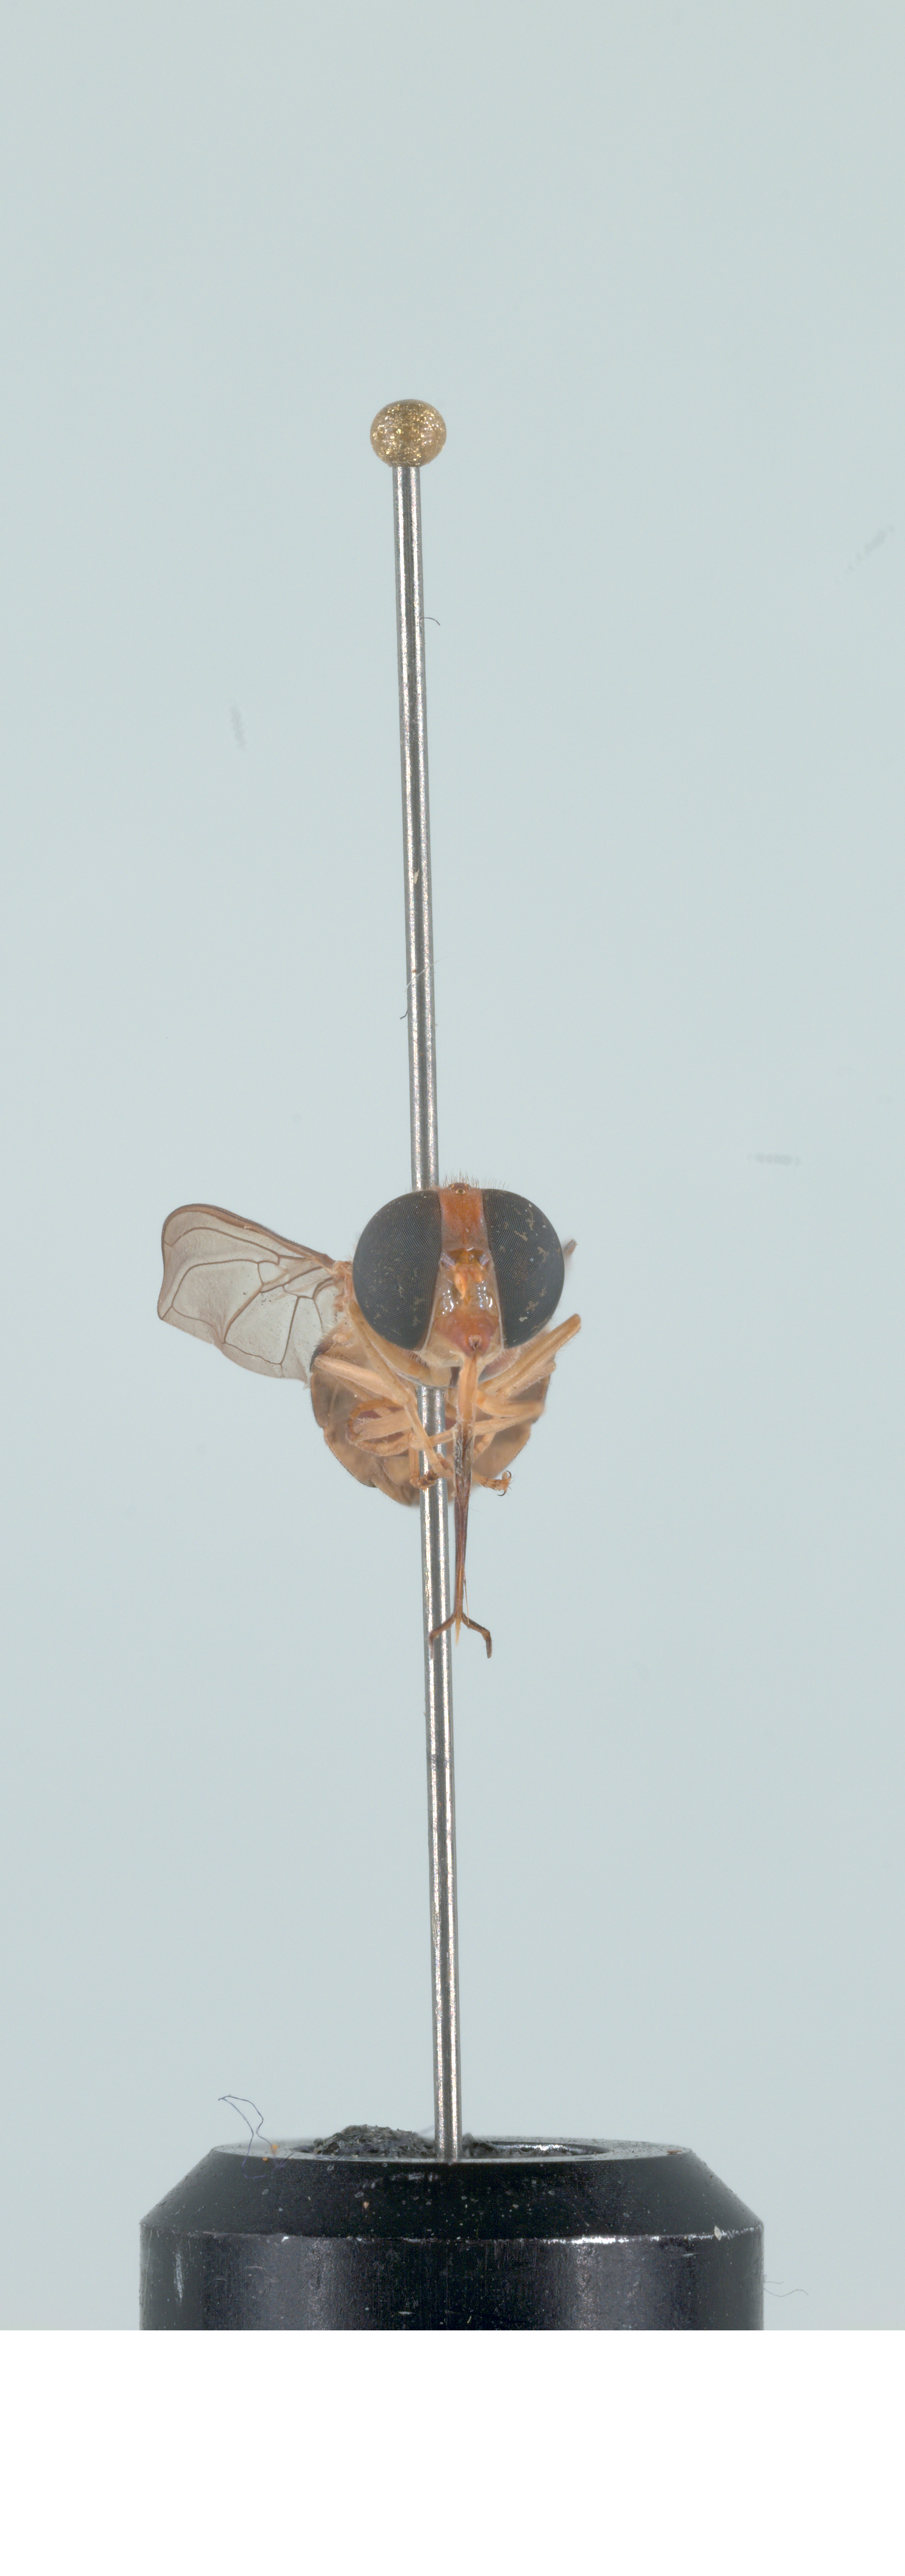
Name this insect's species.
Rhingia lutea
